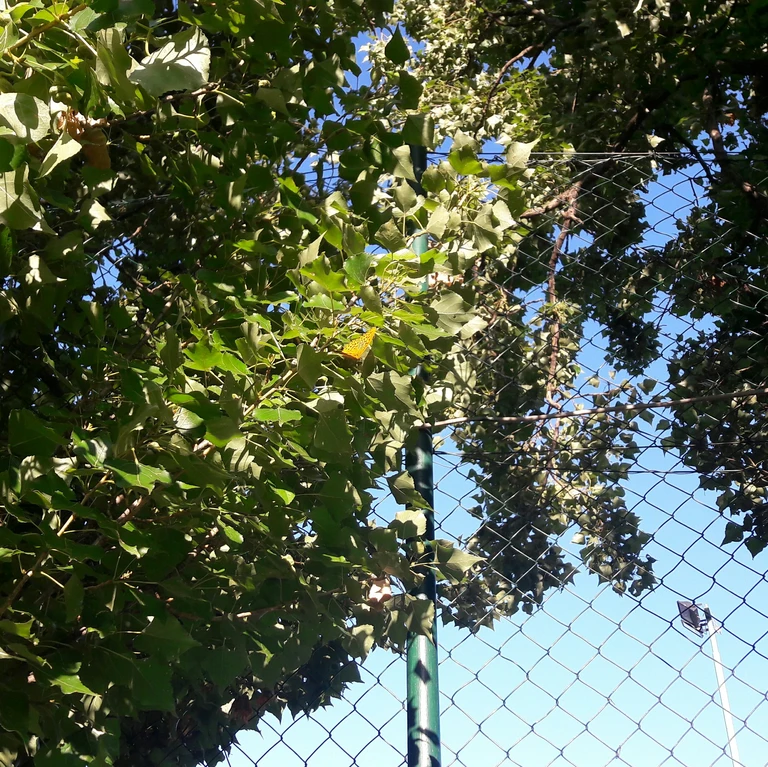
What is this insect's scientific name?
Argynnis paphia
